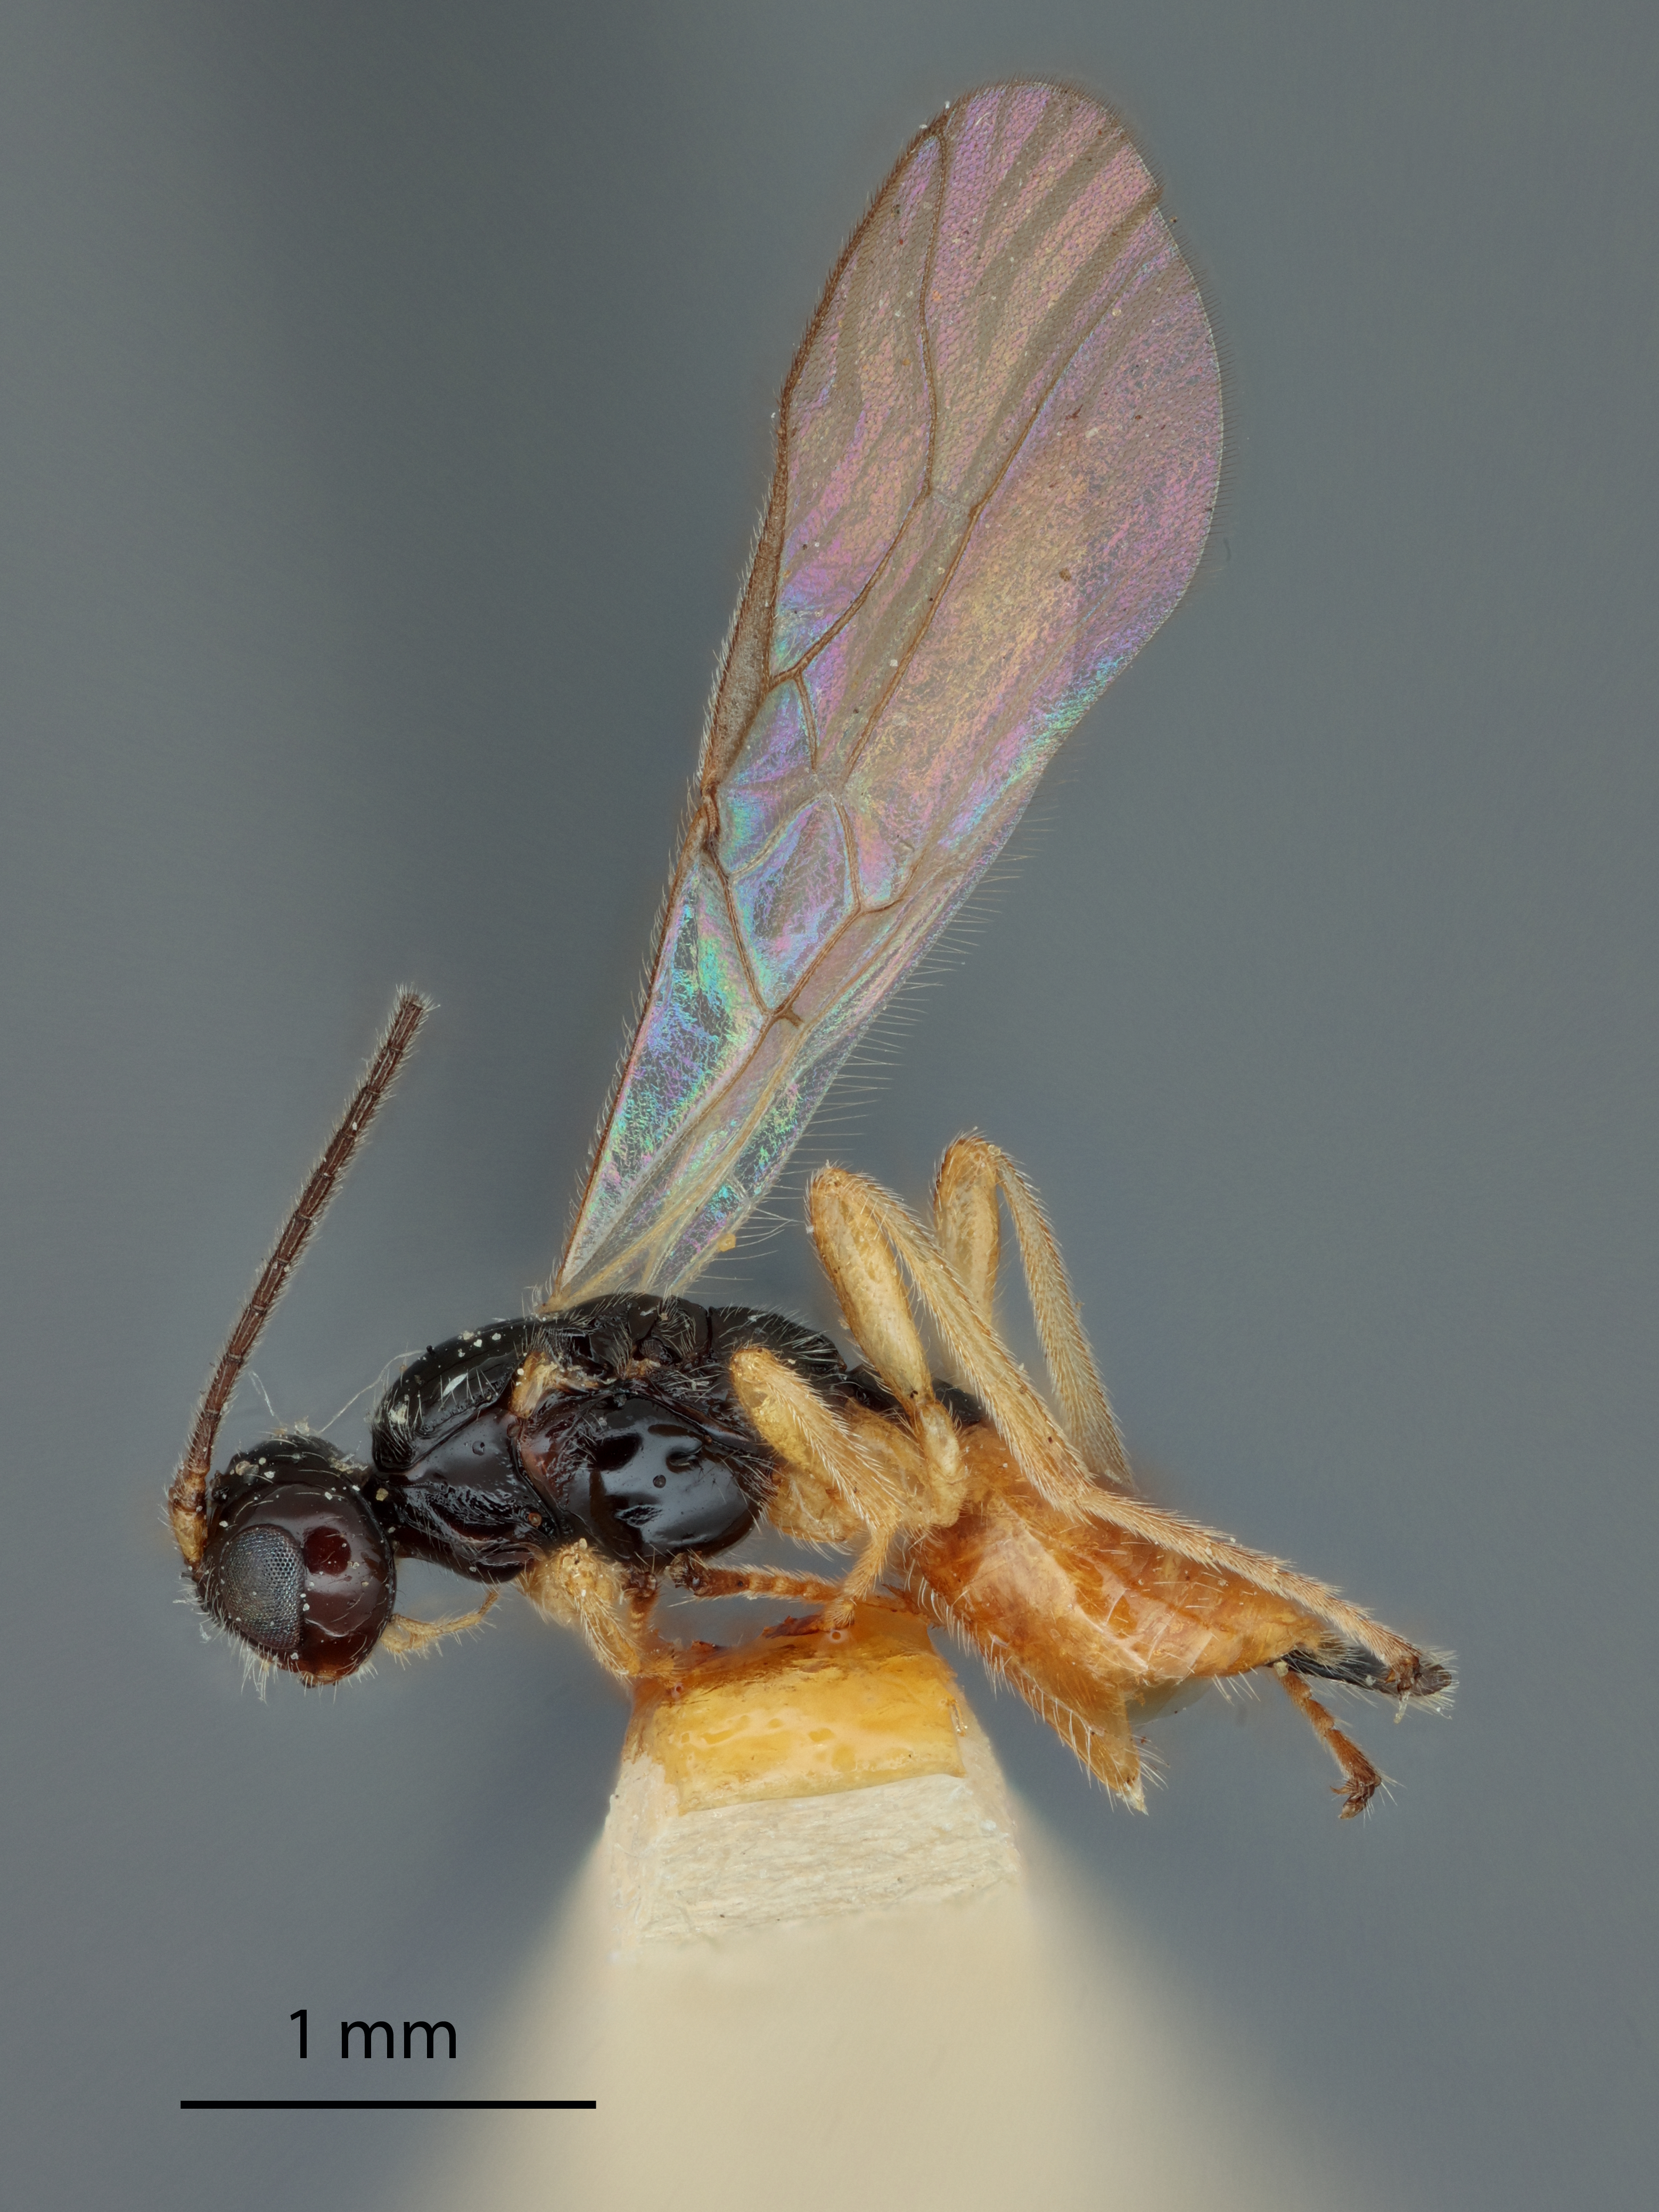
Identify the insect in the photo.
Opius crandalli
